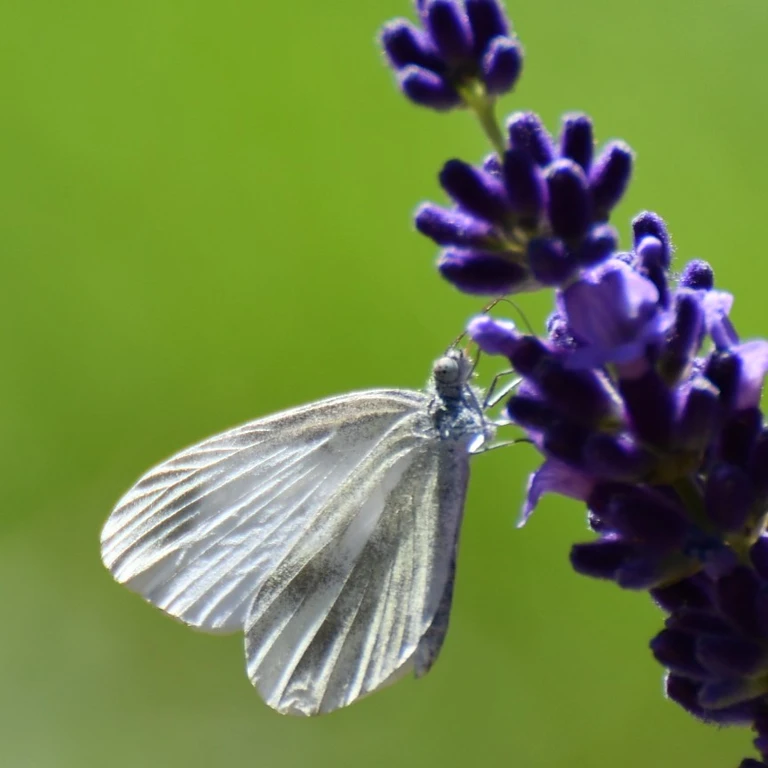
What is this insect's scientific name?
Leptidea sinapis/juvernica
